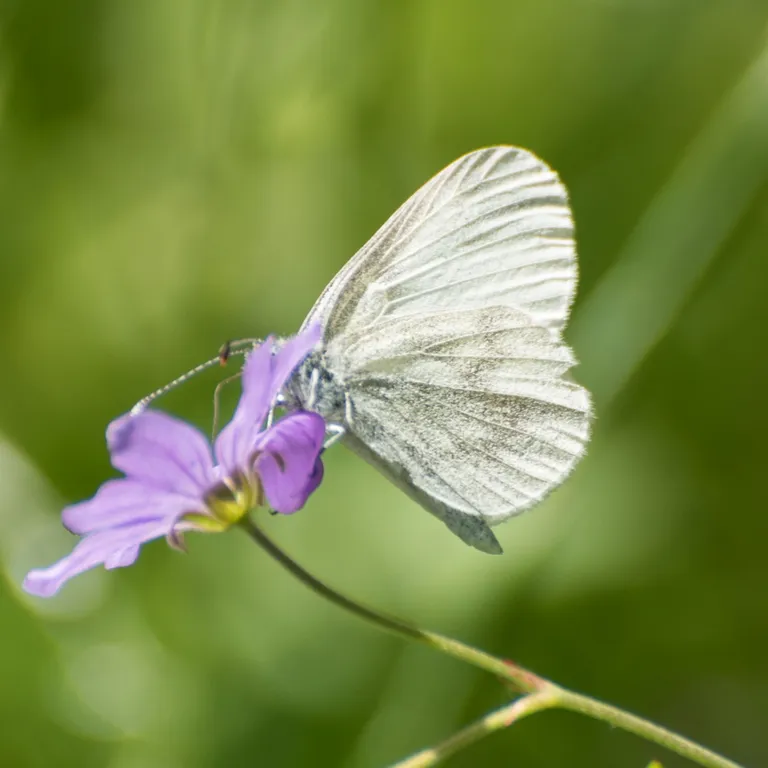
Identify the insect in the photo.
Leptidea sinapis/juvernica
